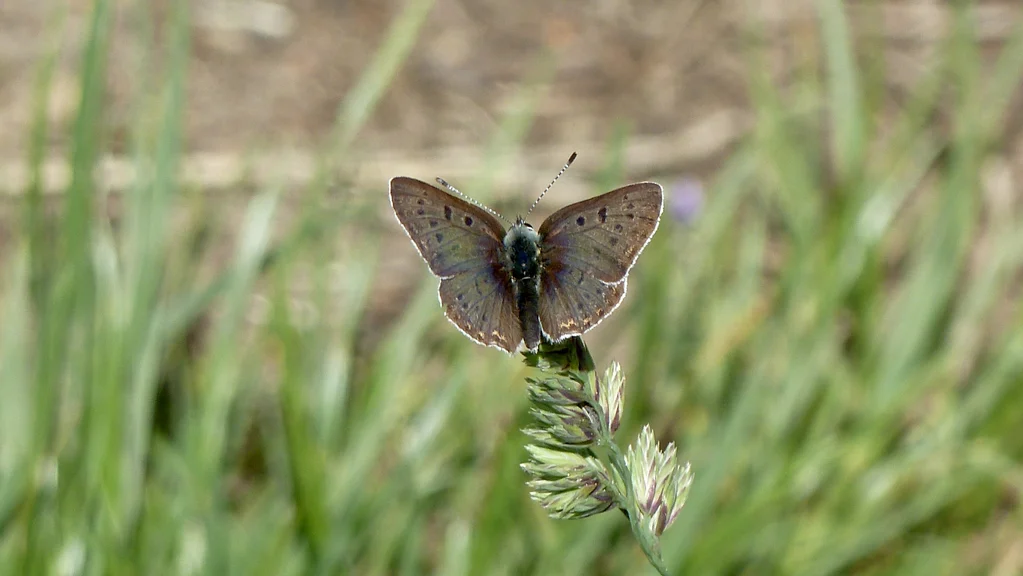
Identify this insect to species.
Lycaena tityrus (also Loweia tityrus)
